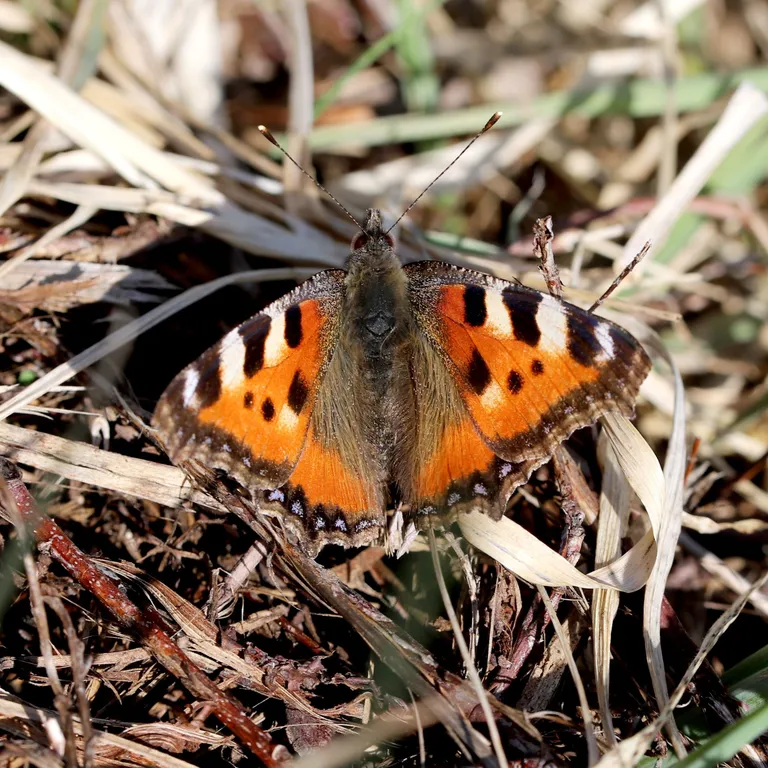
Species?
Aglais urticae
